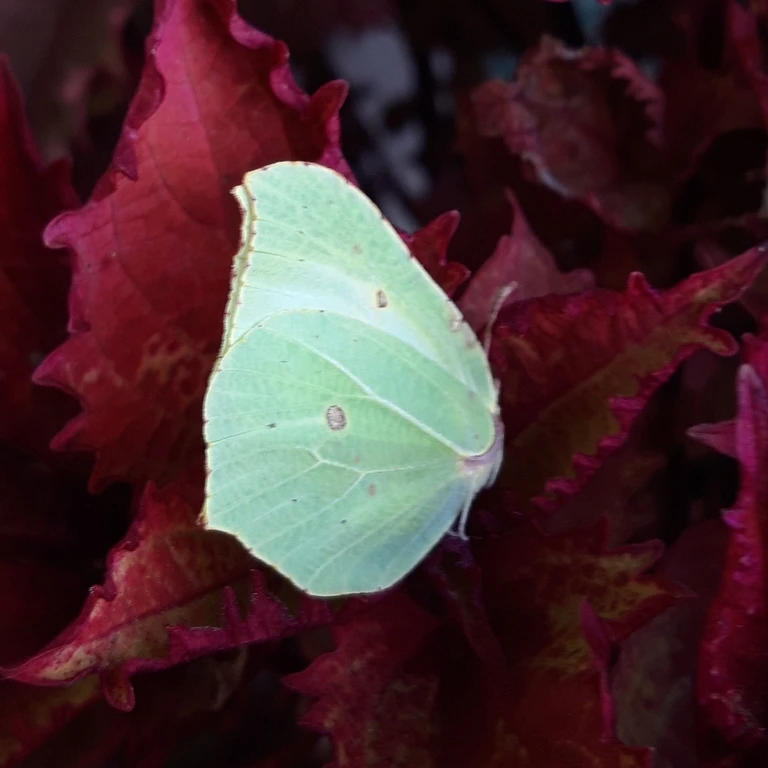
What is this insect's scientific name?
Gonepteryx rhamni
